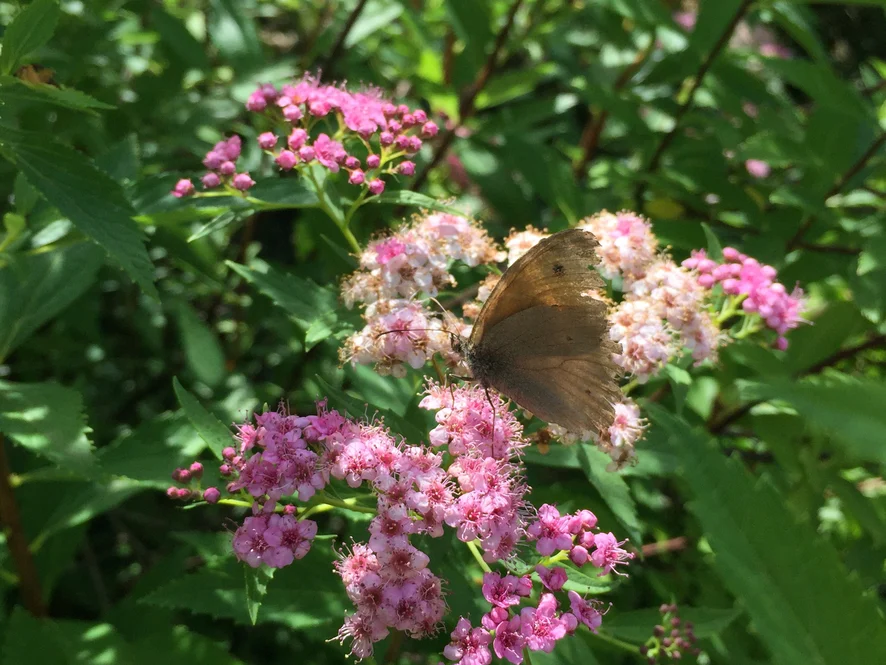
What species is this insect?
Maniola jurtina
